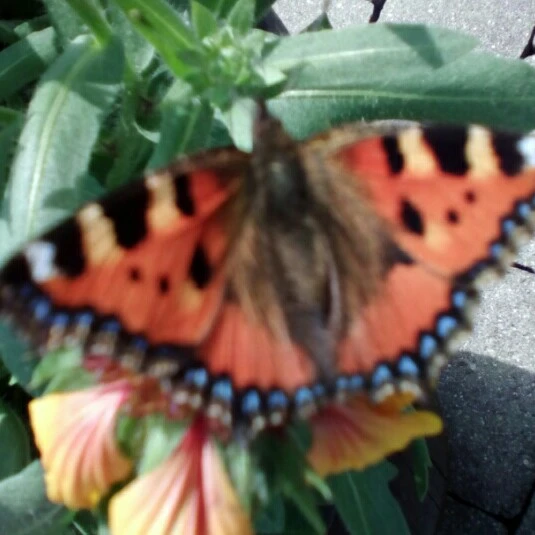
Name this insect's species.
Aglais urticae
